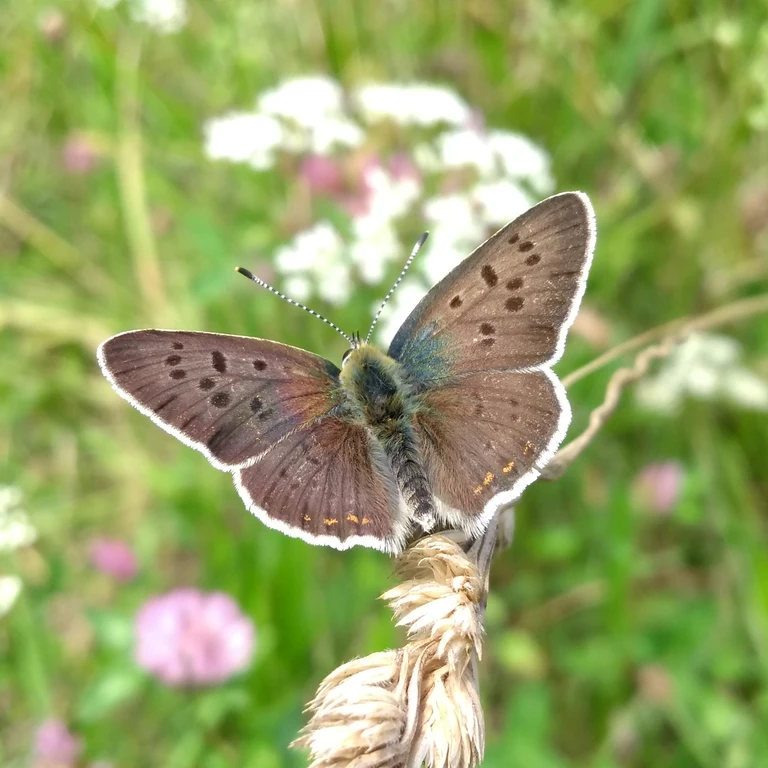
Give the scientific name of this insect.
Lycaena tityrus (also Loweia tityrus)
